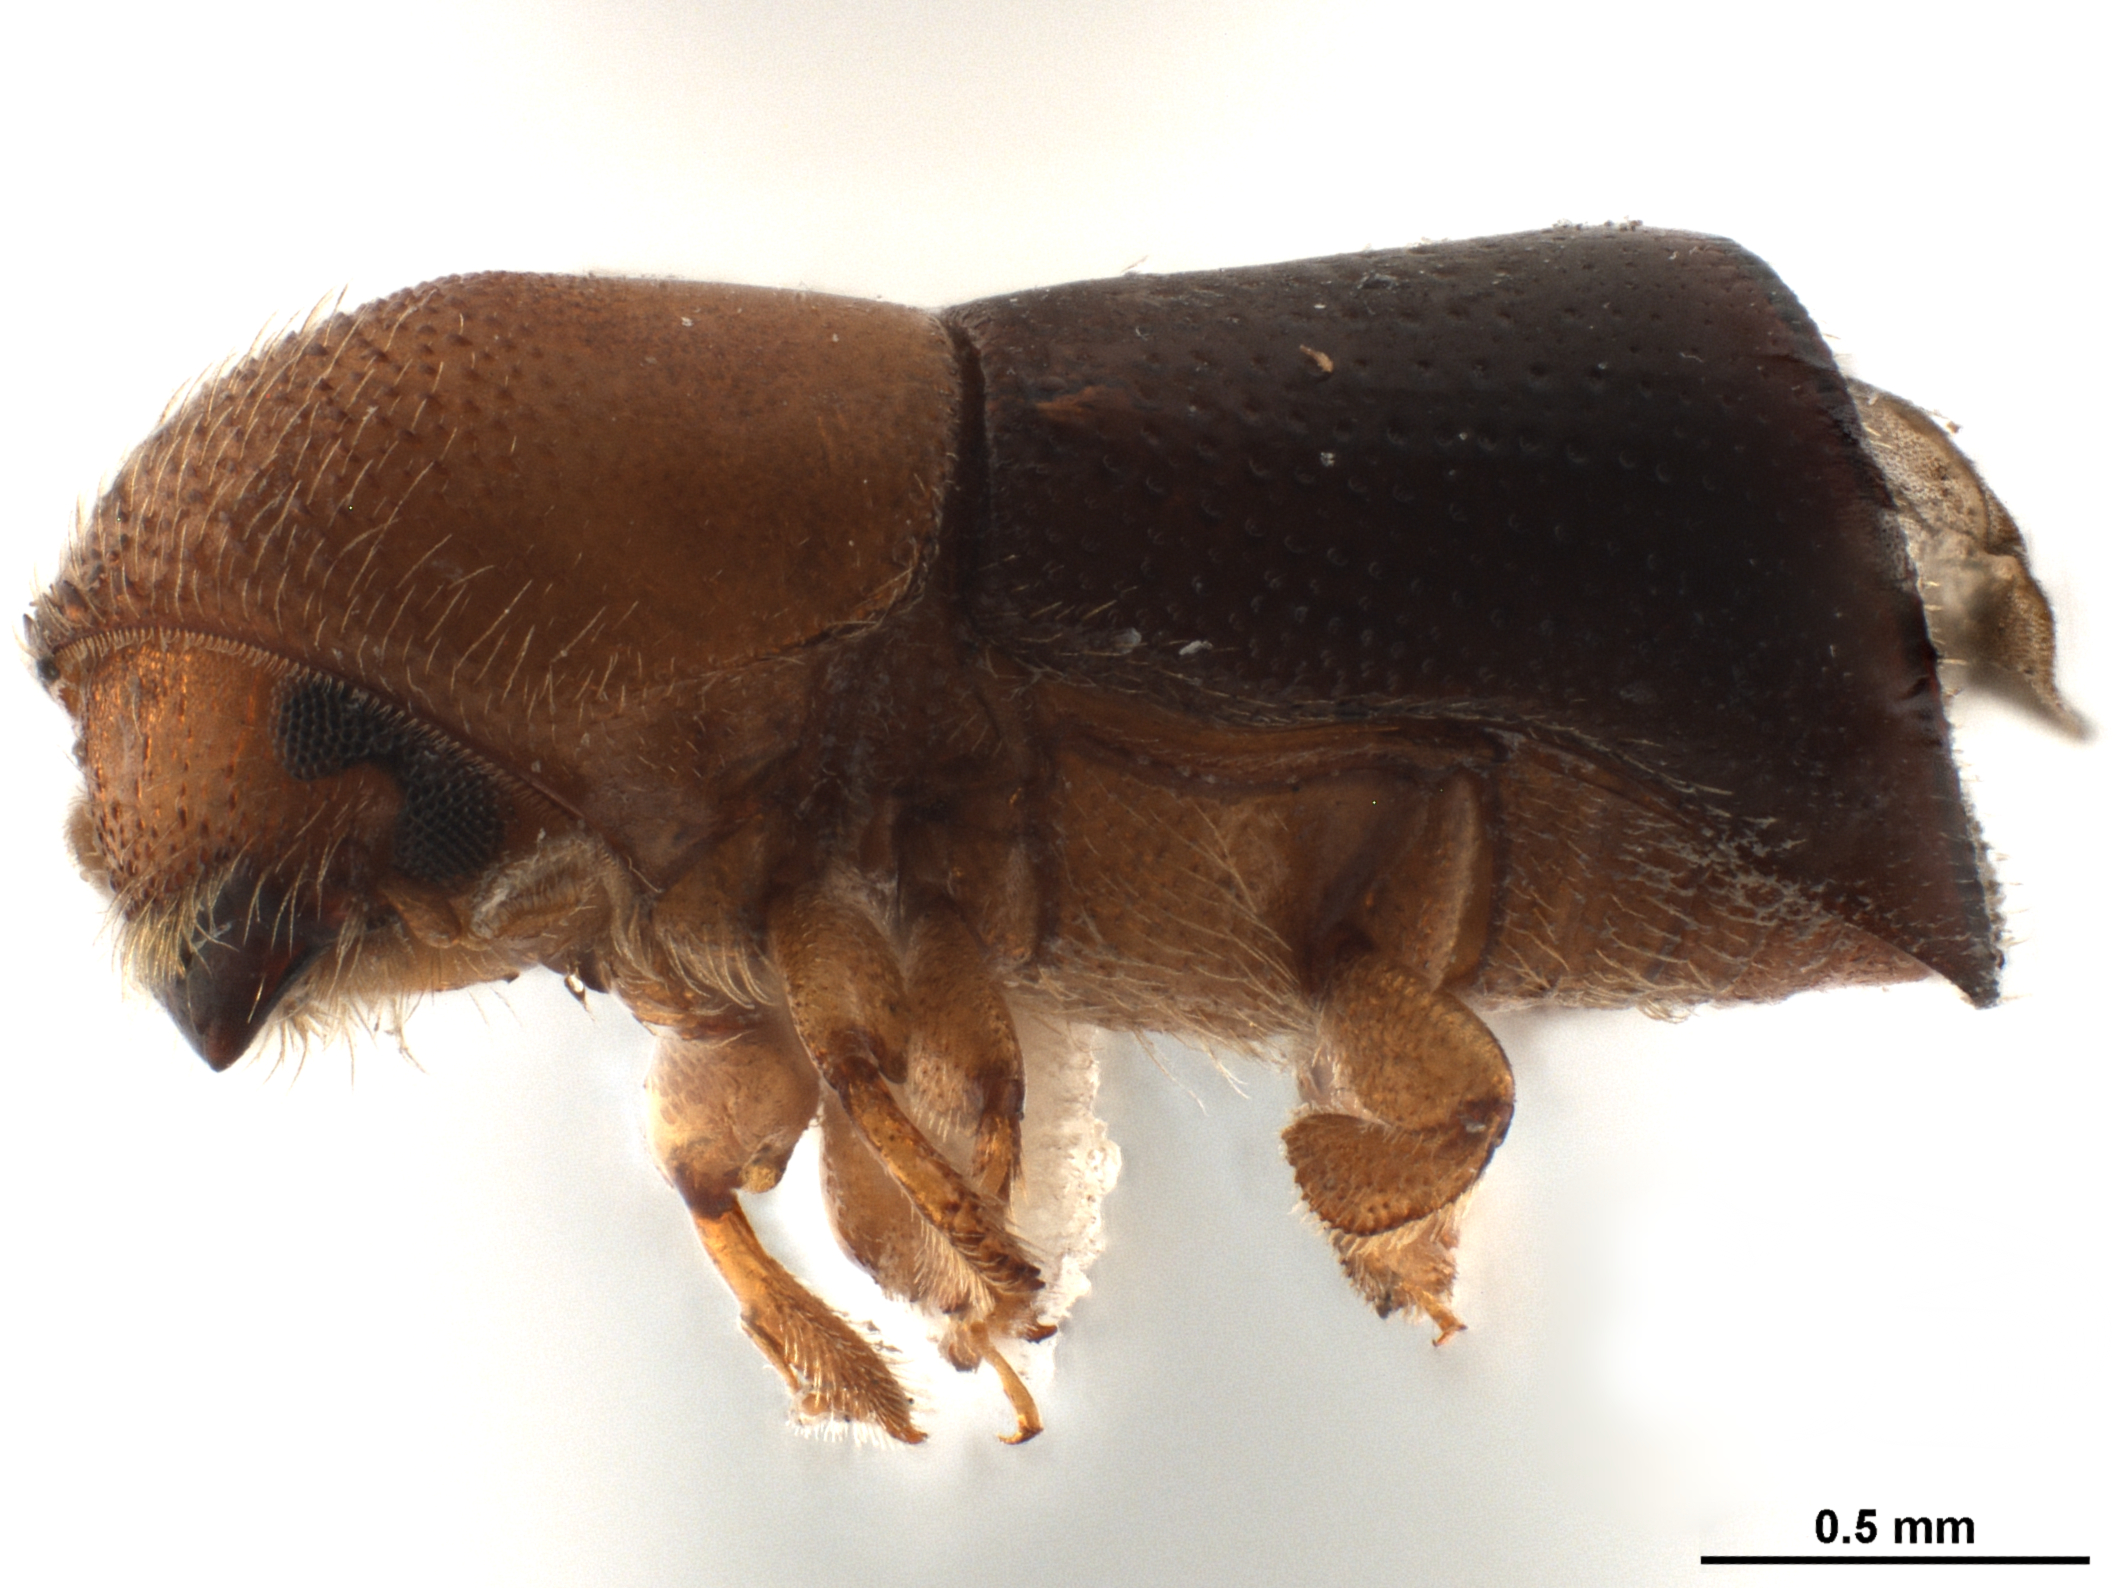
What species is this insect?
Amasa versicolor
